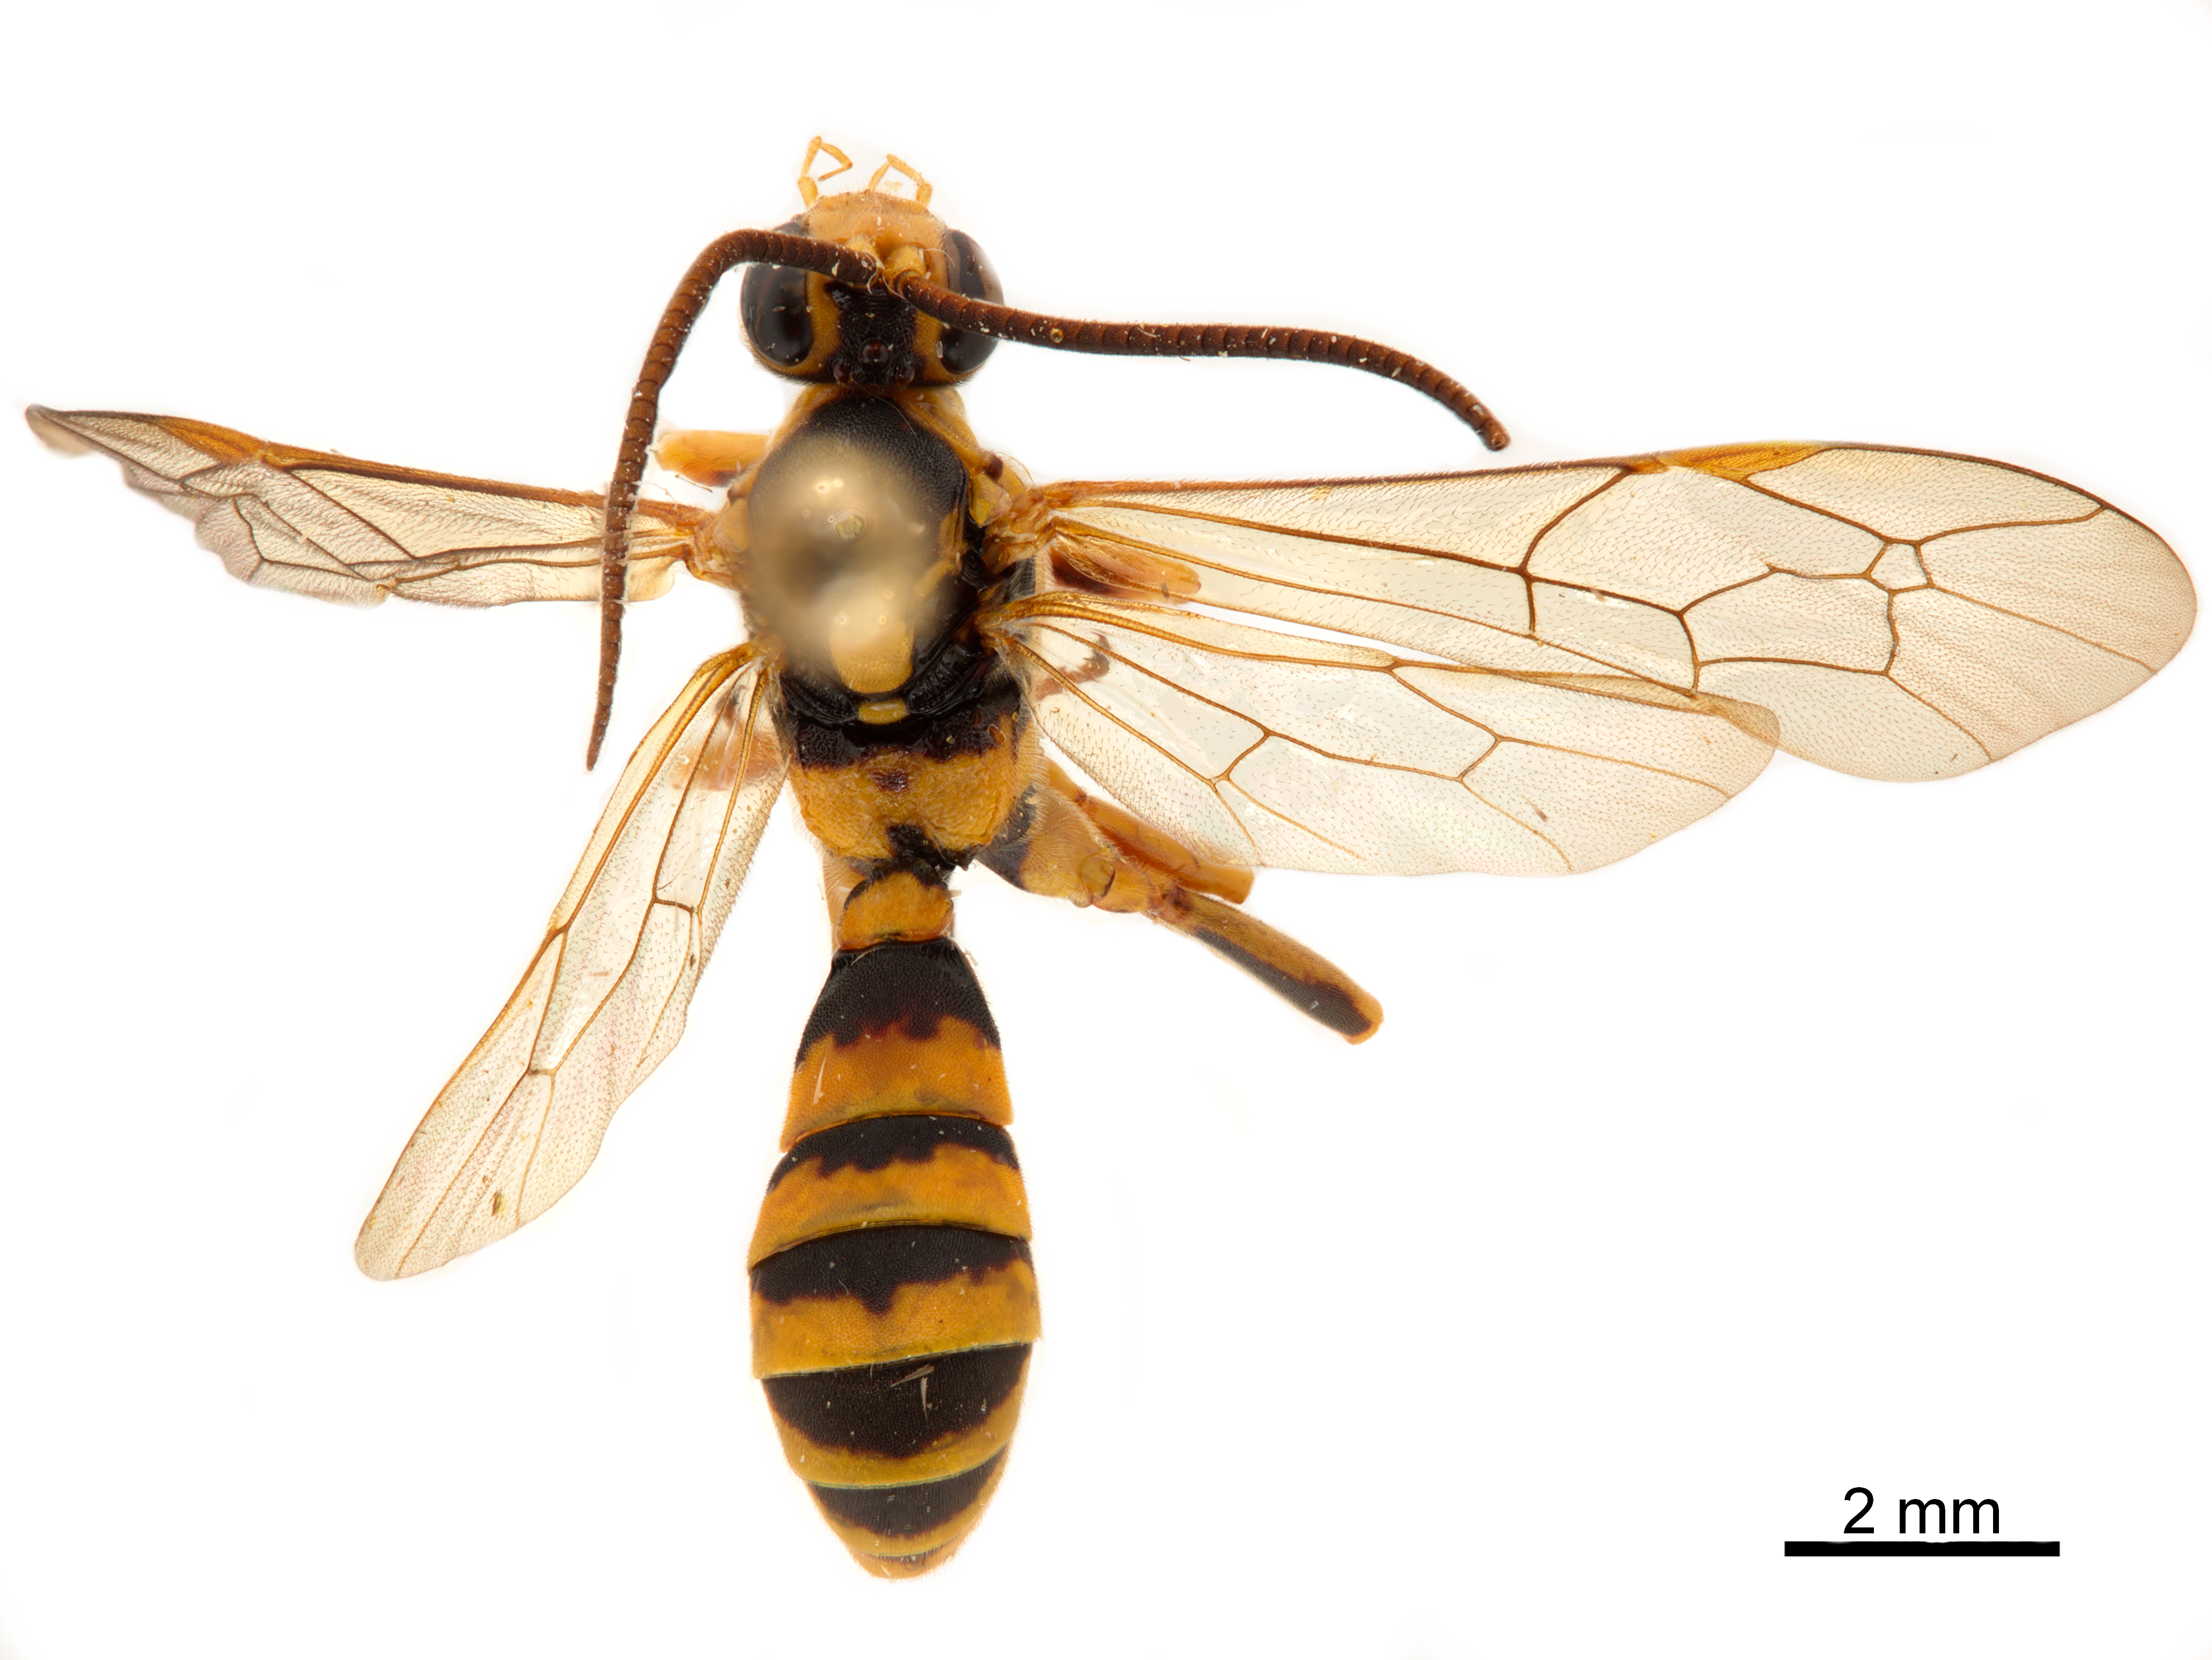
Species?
Netanyacra leucopus
